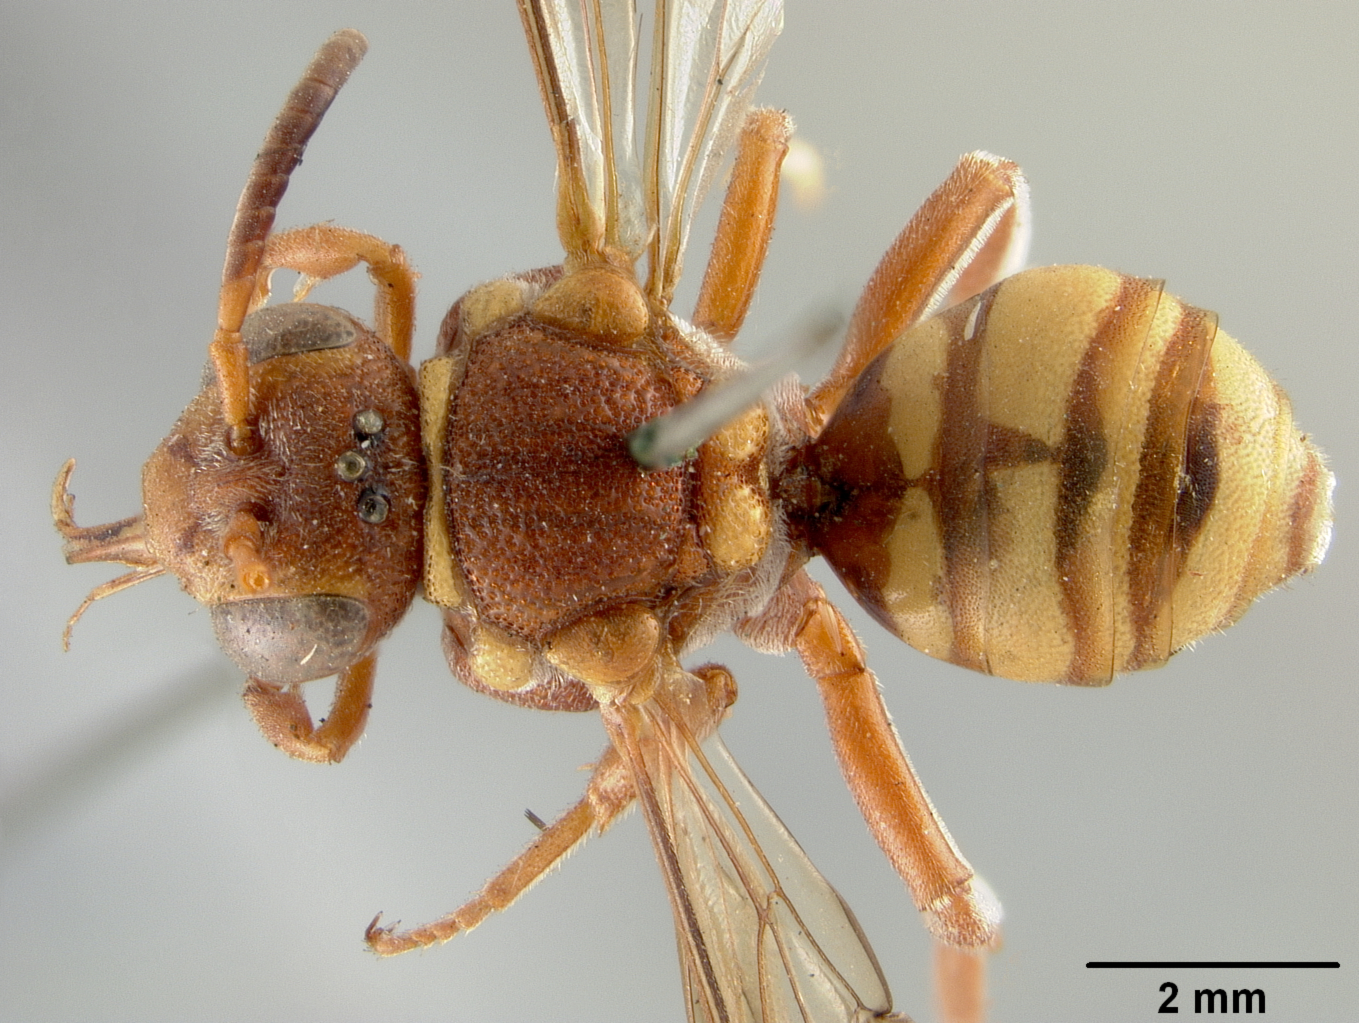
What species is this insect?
Nomada belfragei
